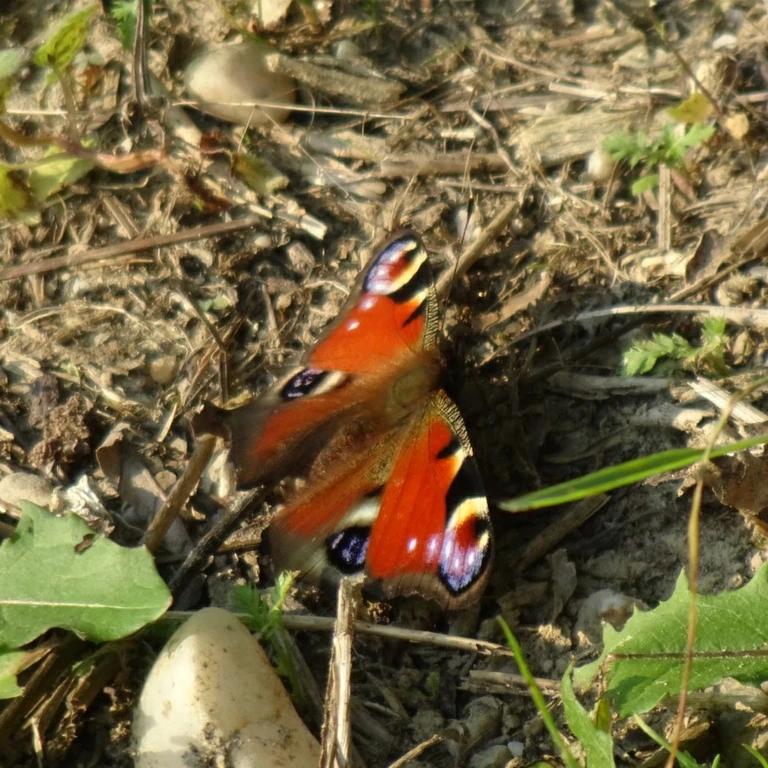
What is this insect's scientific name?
Aglais io
